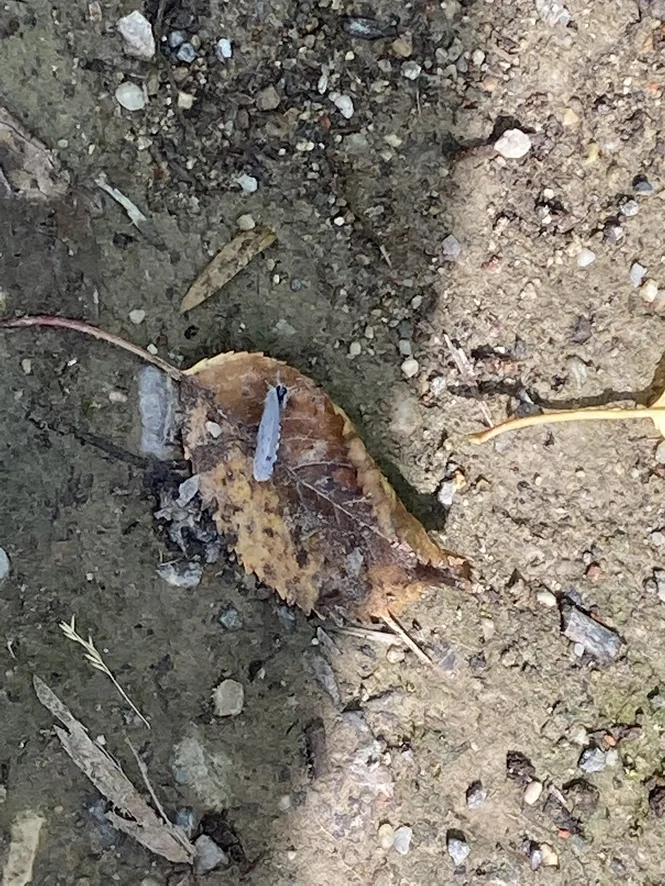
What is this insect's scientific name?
Celastrina argiolus
